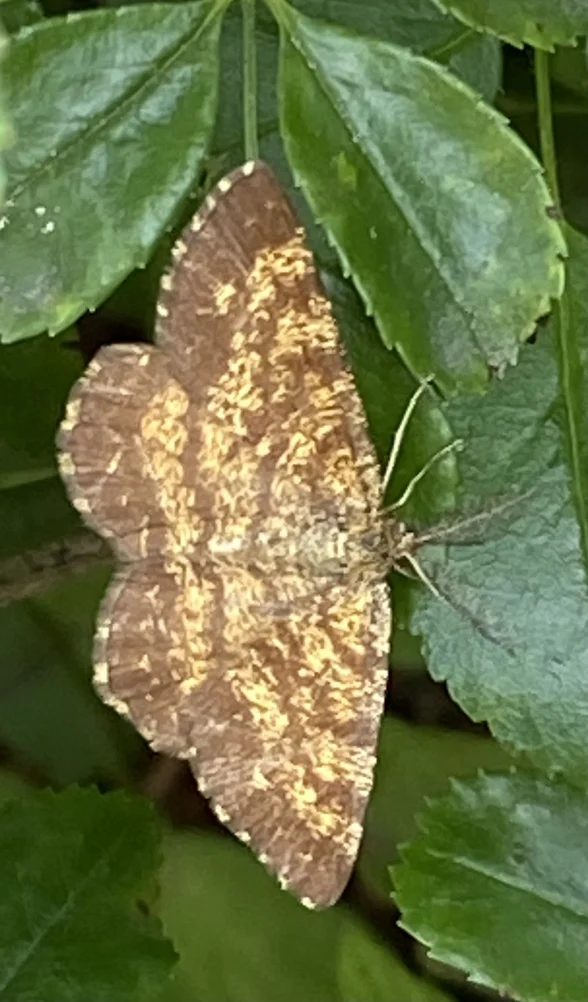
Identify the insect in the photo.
Ematurga atomaria
